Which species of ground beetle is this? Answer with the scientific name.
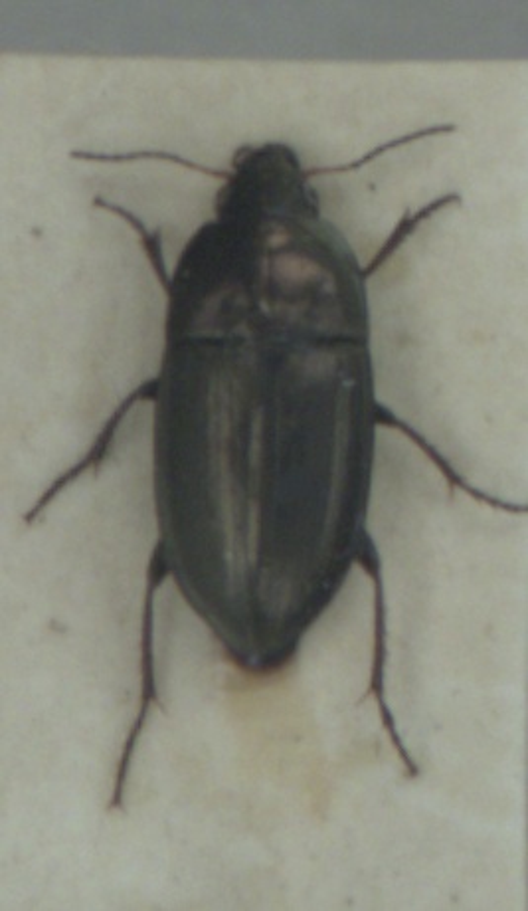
Amara aenea
